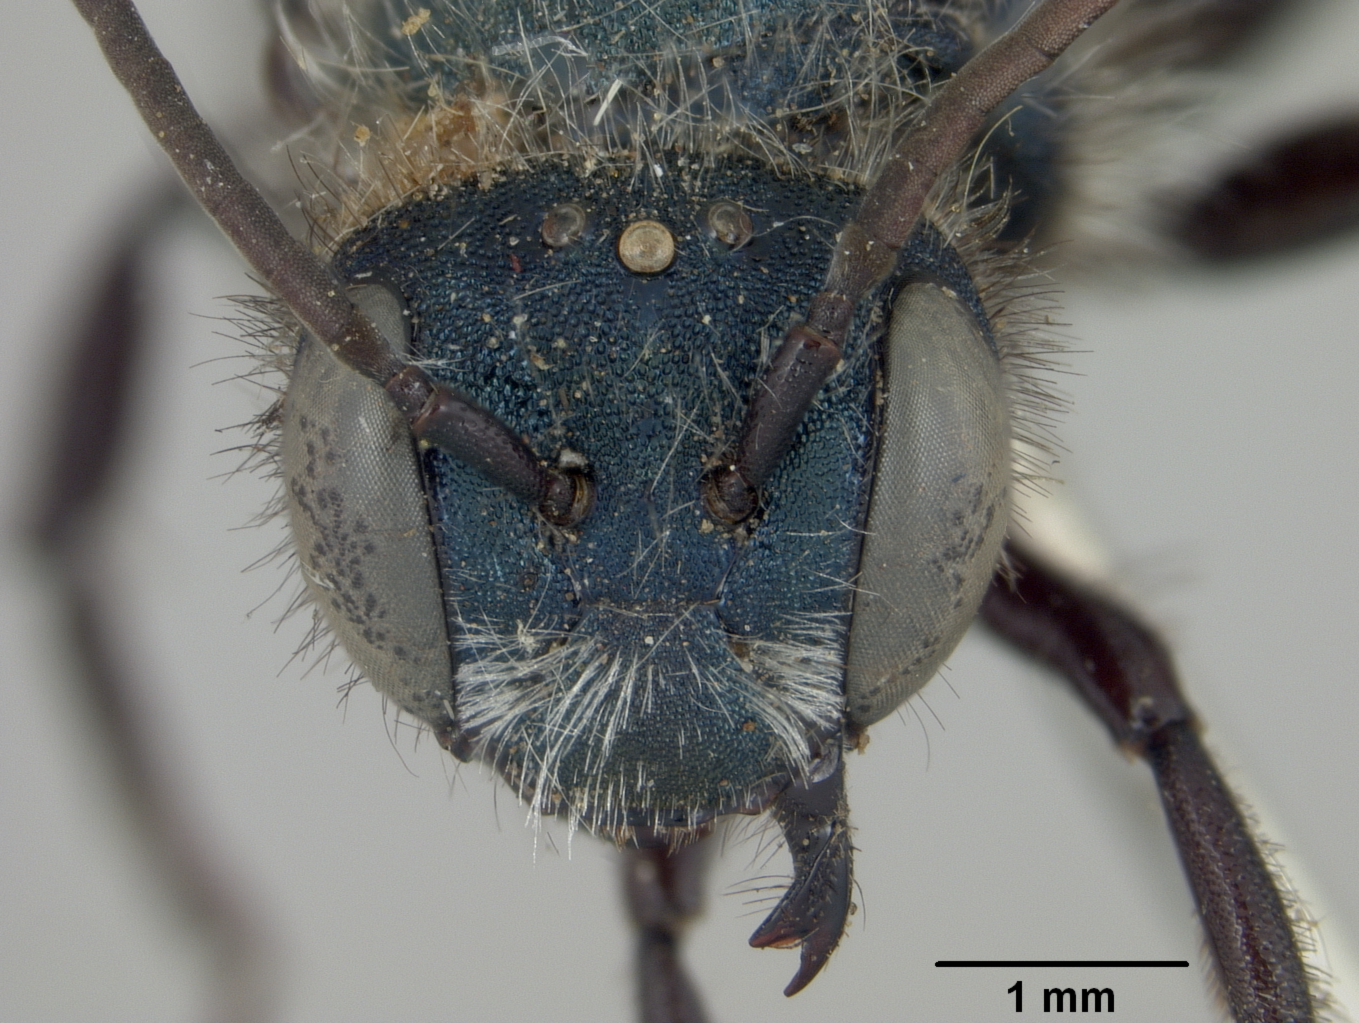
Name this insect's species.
Osmia amala
